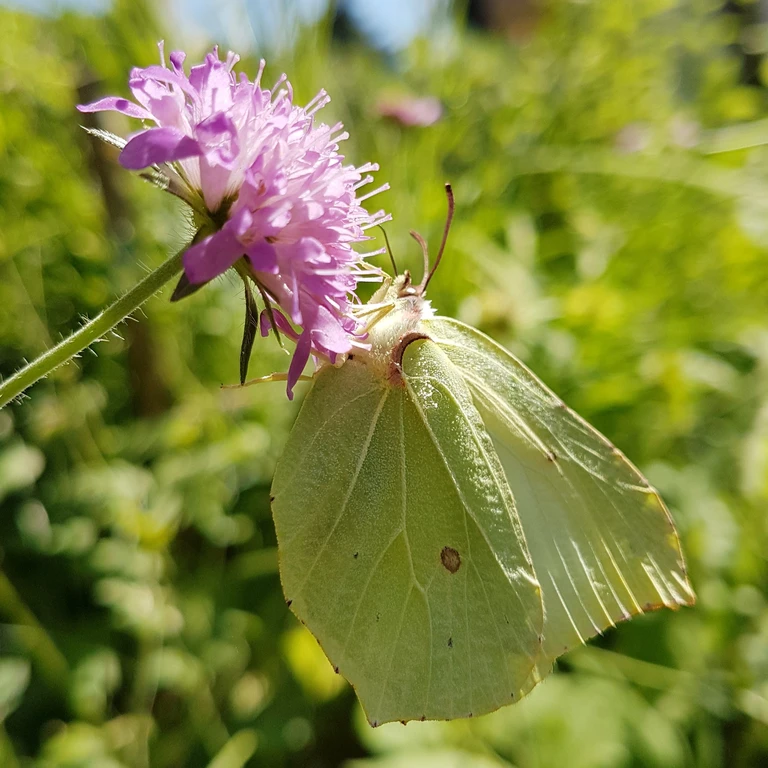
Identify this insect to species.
Gonepteryx rhamni
